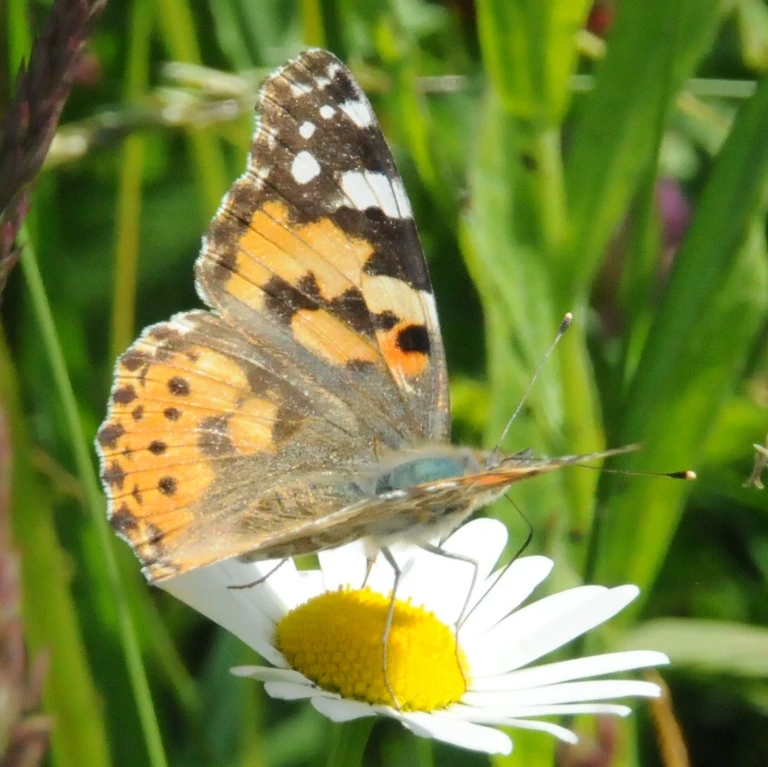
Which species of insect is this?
Vanessa cardui
